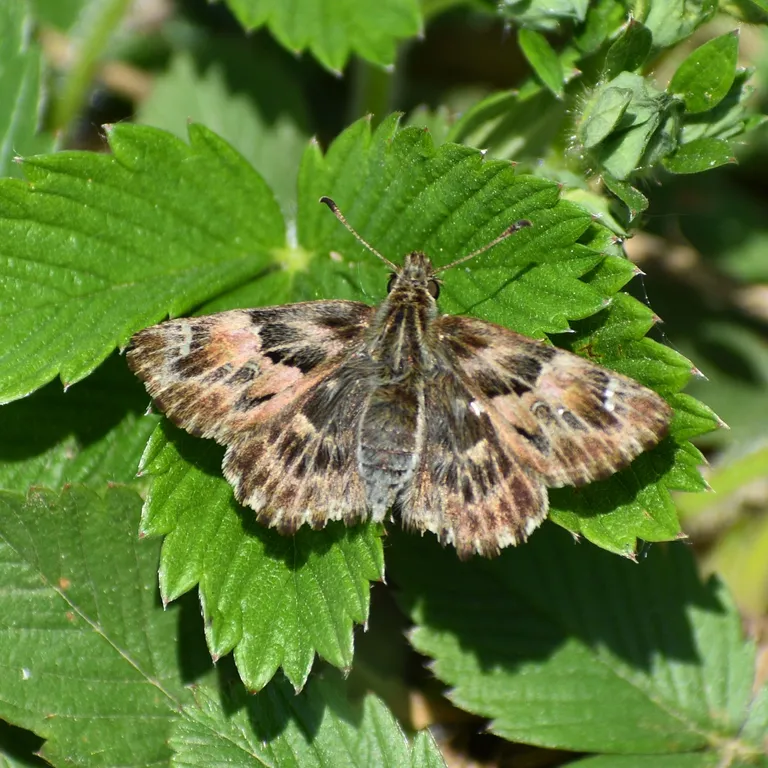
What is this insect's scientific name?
Carcharodus alceae
